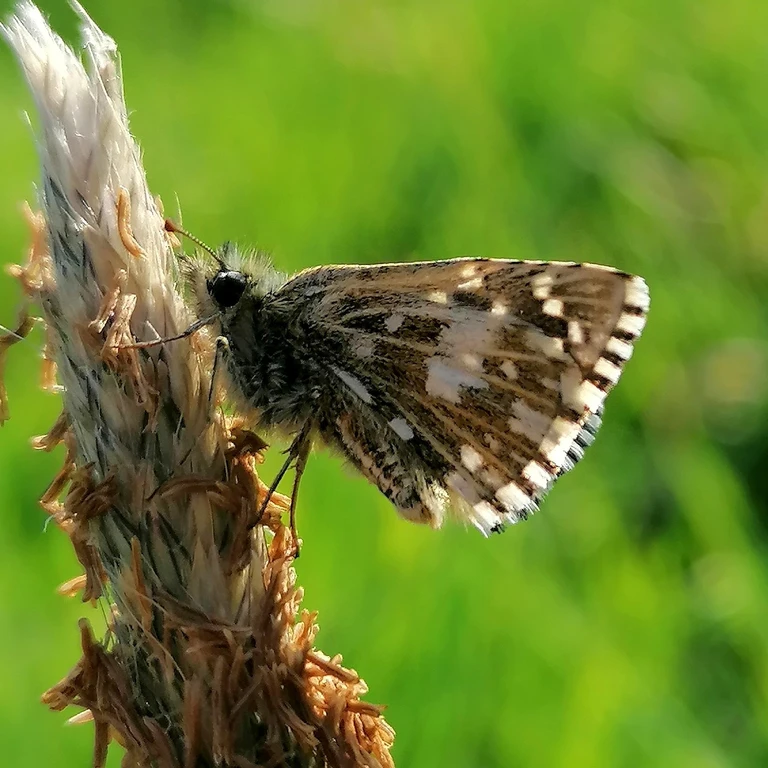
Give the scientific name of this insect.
Pyrgus malvae
